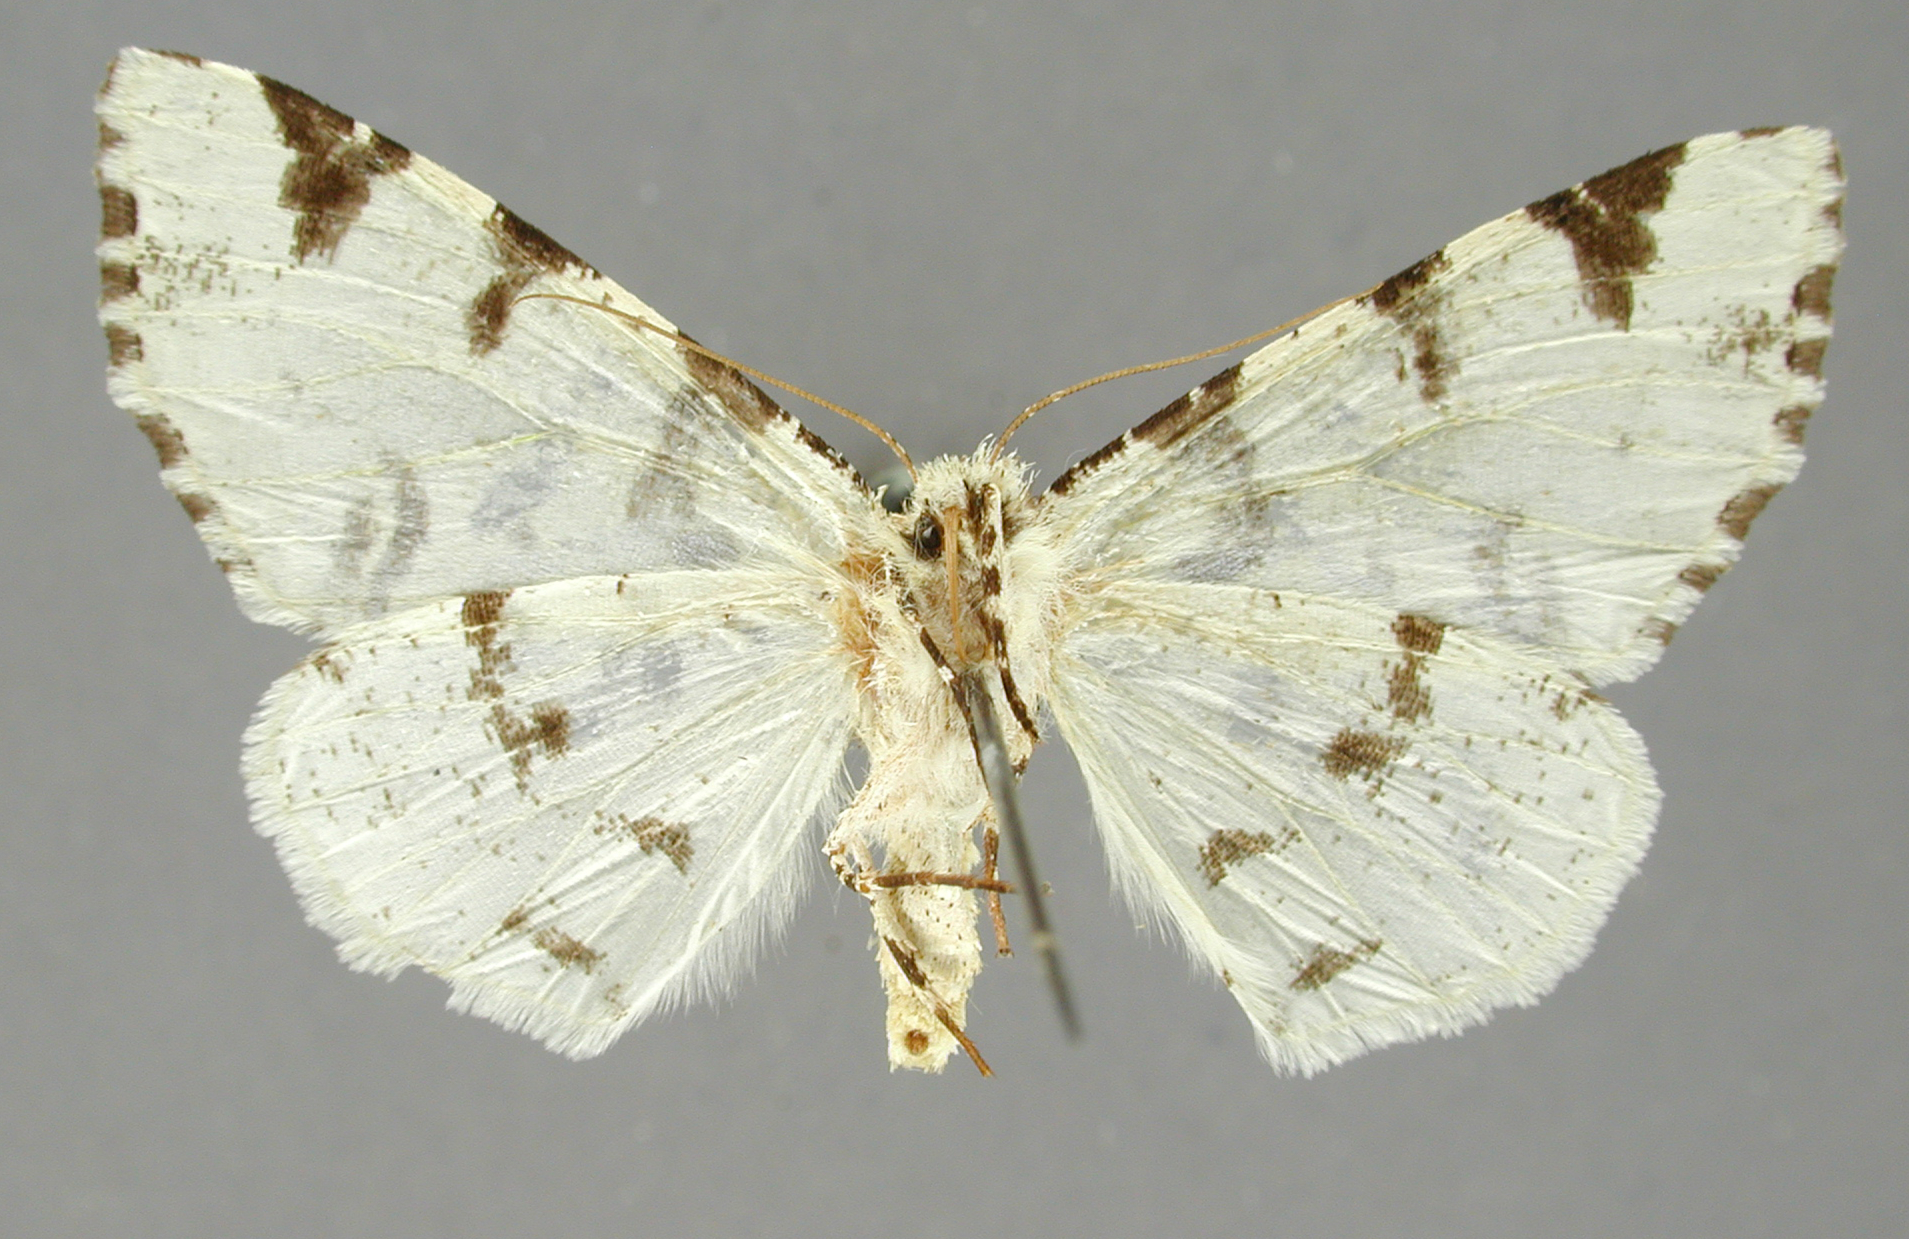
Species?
Leucolithodes melanoglyphica
